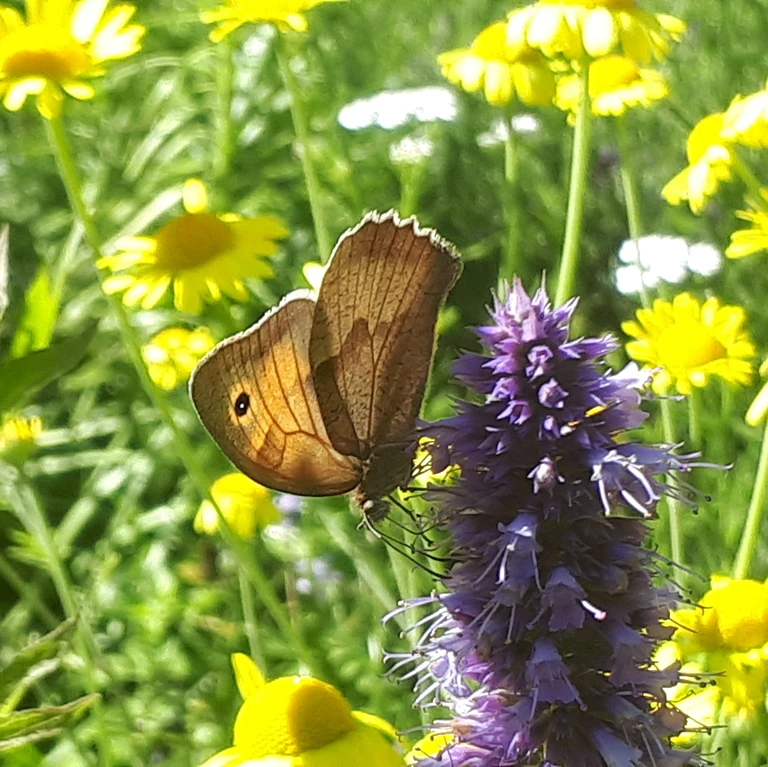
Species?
Maniola jurtina
